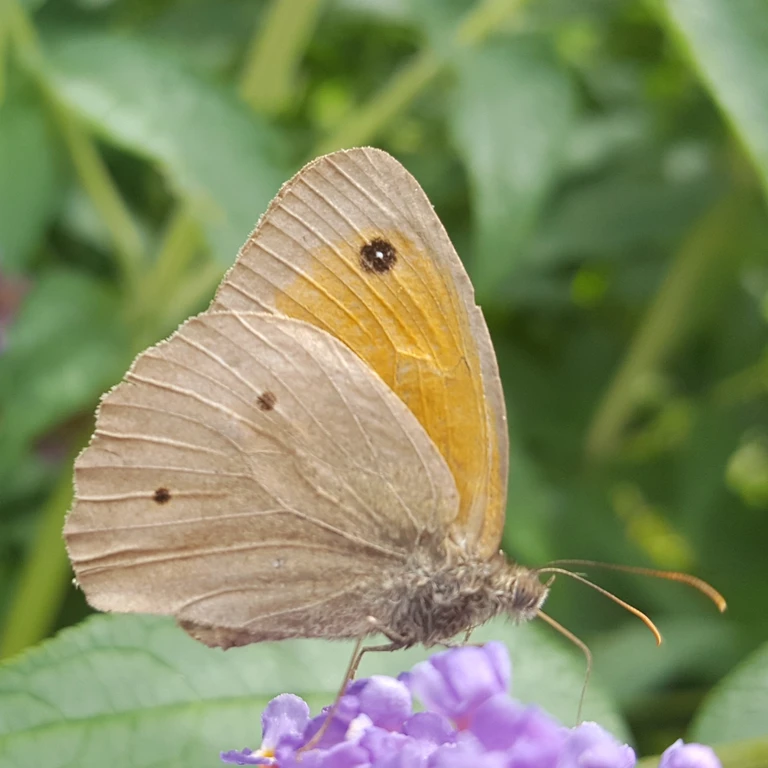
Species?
Maniola jurtina
